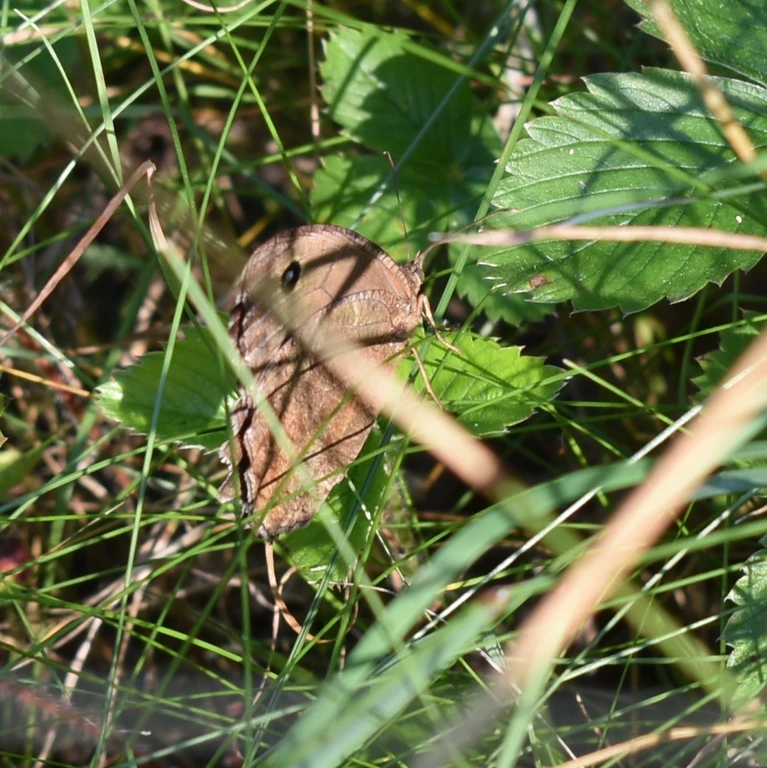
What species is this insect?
Minois dryas
